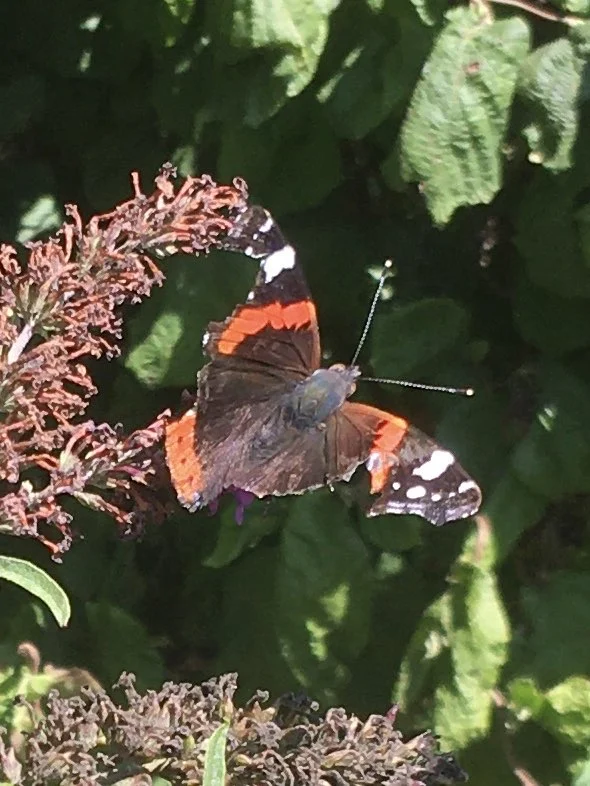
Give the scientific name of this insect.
Vanessa atalanta
